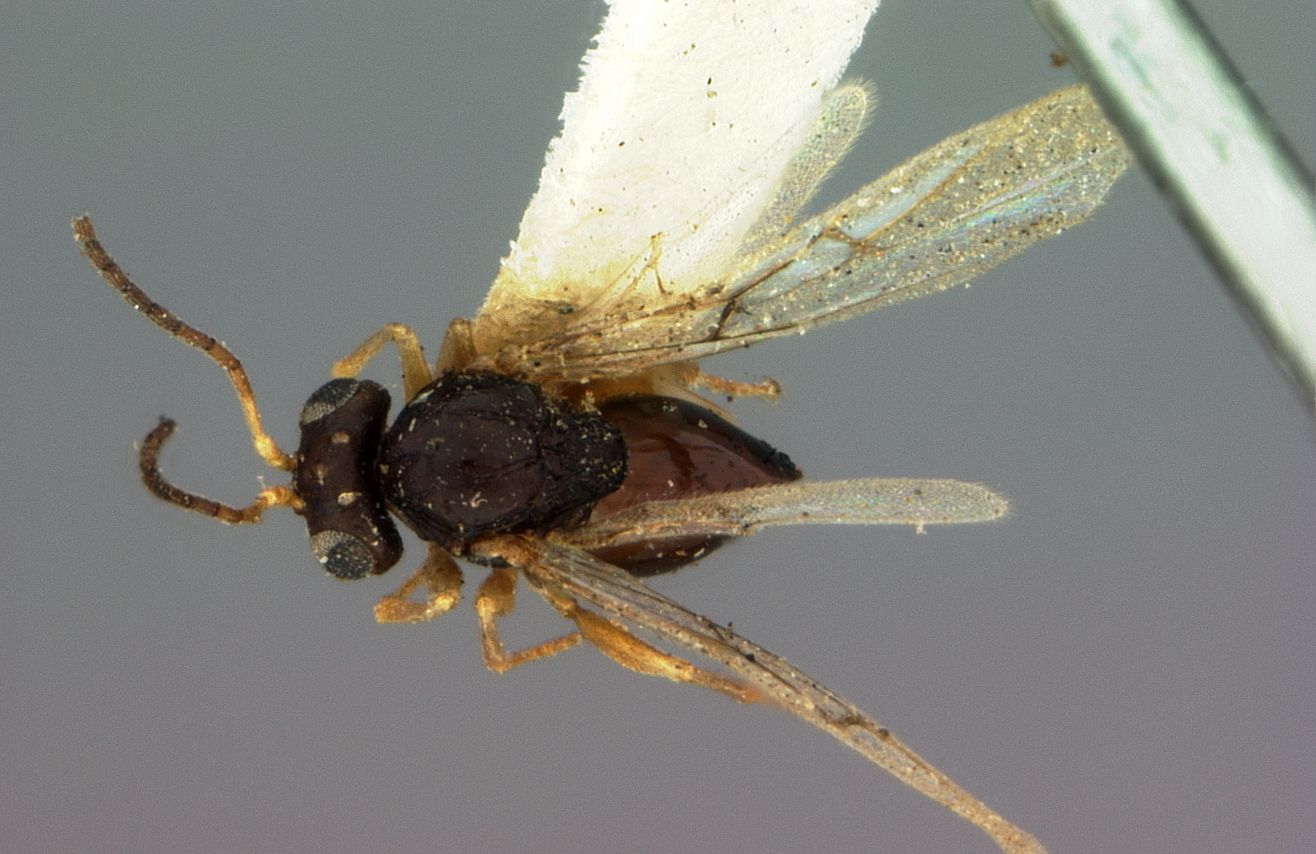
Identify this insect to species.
Neuroterus laurifoliae
